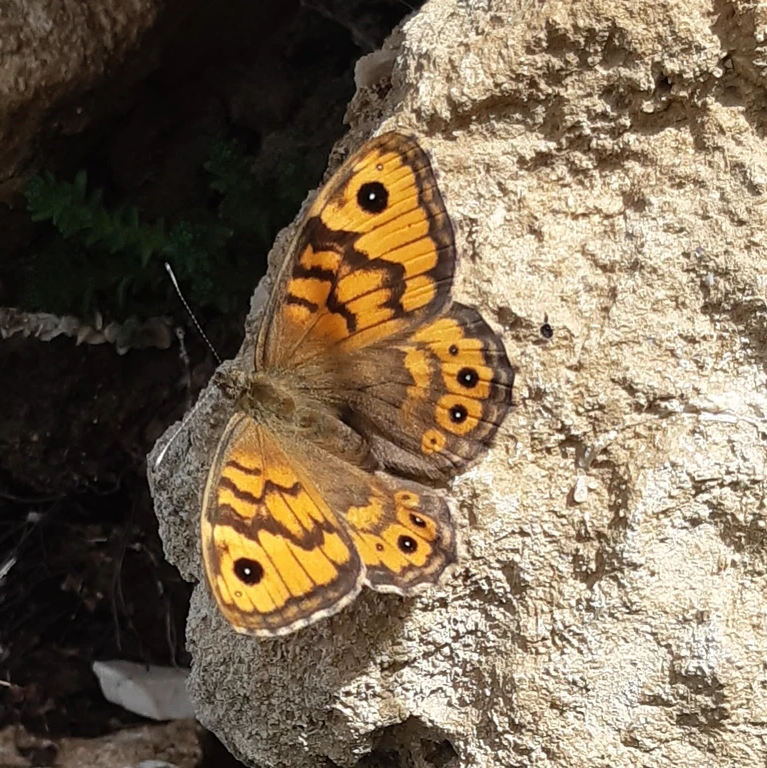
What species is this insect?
Lasiommata megera (also Pararge megera)
